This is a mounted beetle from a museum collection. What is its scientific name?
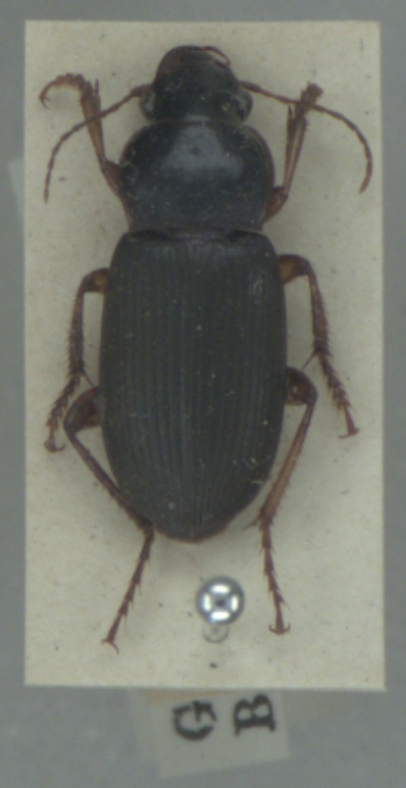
Harpalus rufipes
